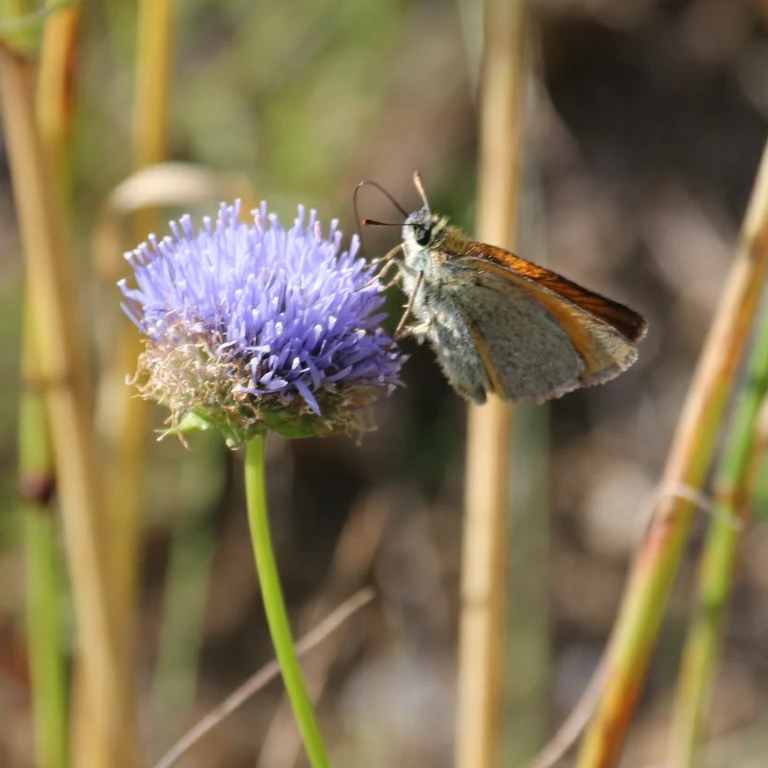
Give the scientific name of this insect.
Thymelicus sylvestris
